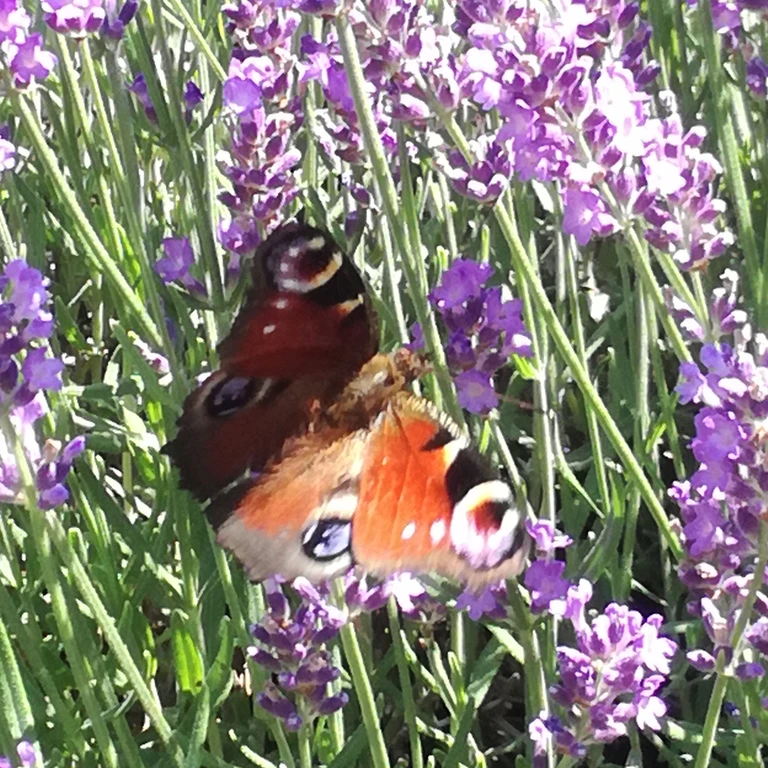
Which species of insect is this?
Aglais io
